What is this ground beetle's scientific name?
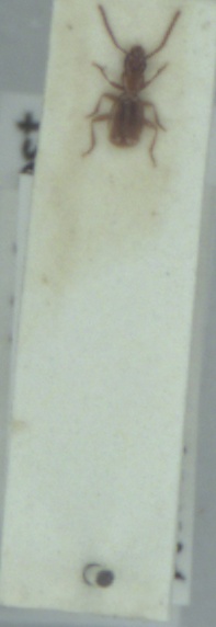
Aepopsis robinii
